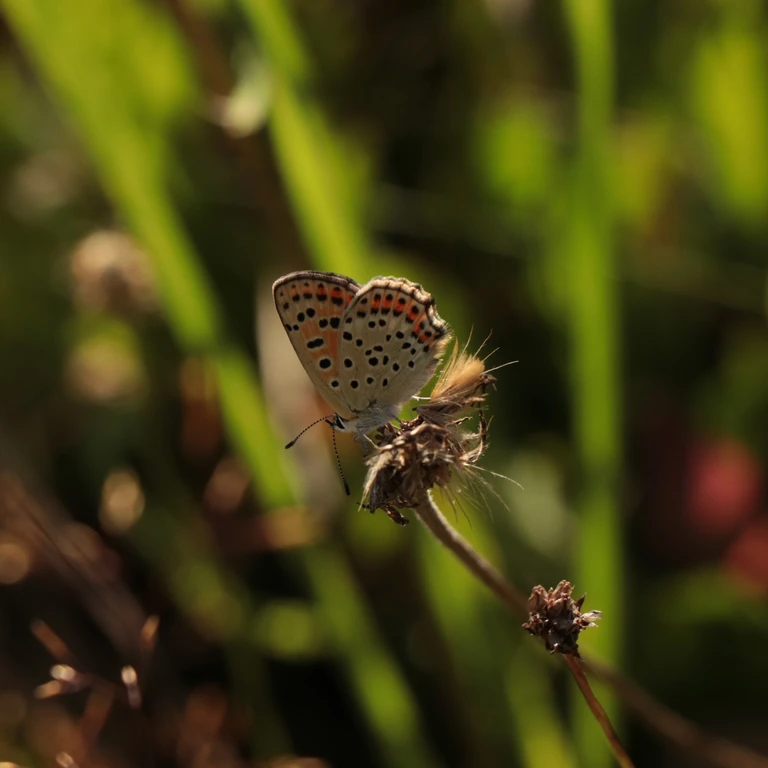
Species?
Lycaena tityrus (also Loweia tityrus)
